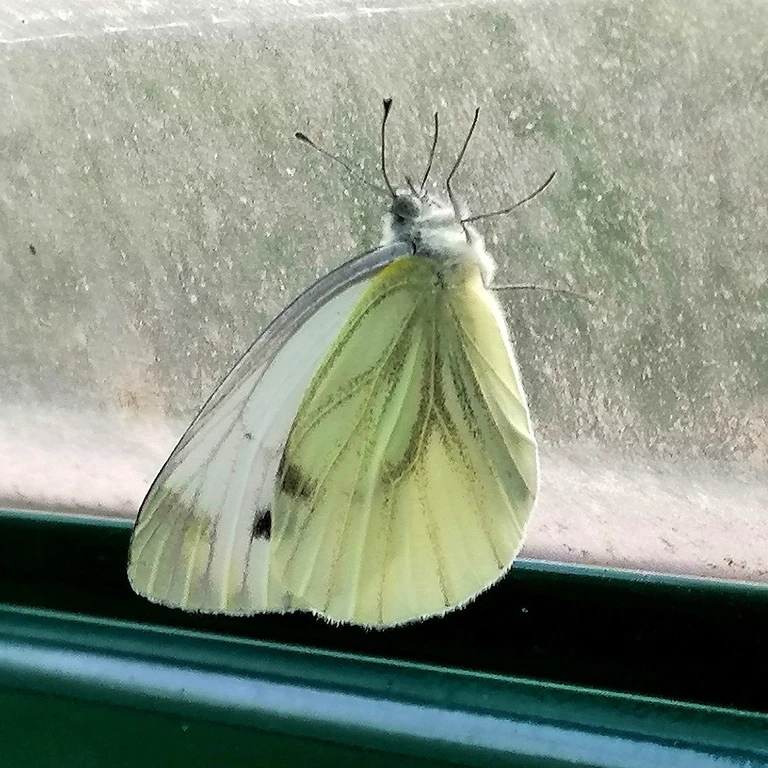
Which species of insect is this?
Pieris napi
